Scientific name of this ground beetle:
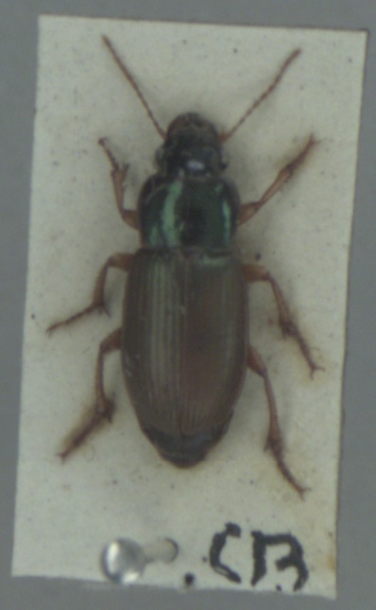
Harpalus affinis
